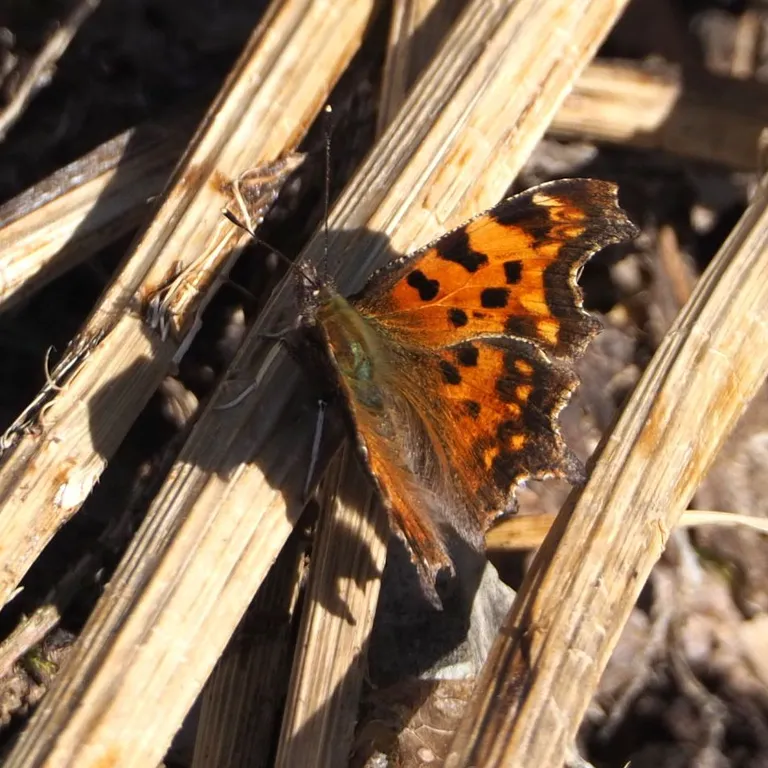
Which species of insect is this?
Polygonia c-album
